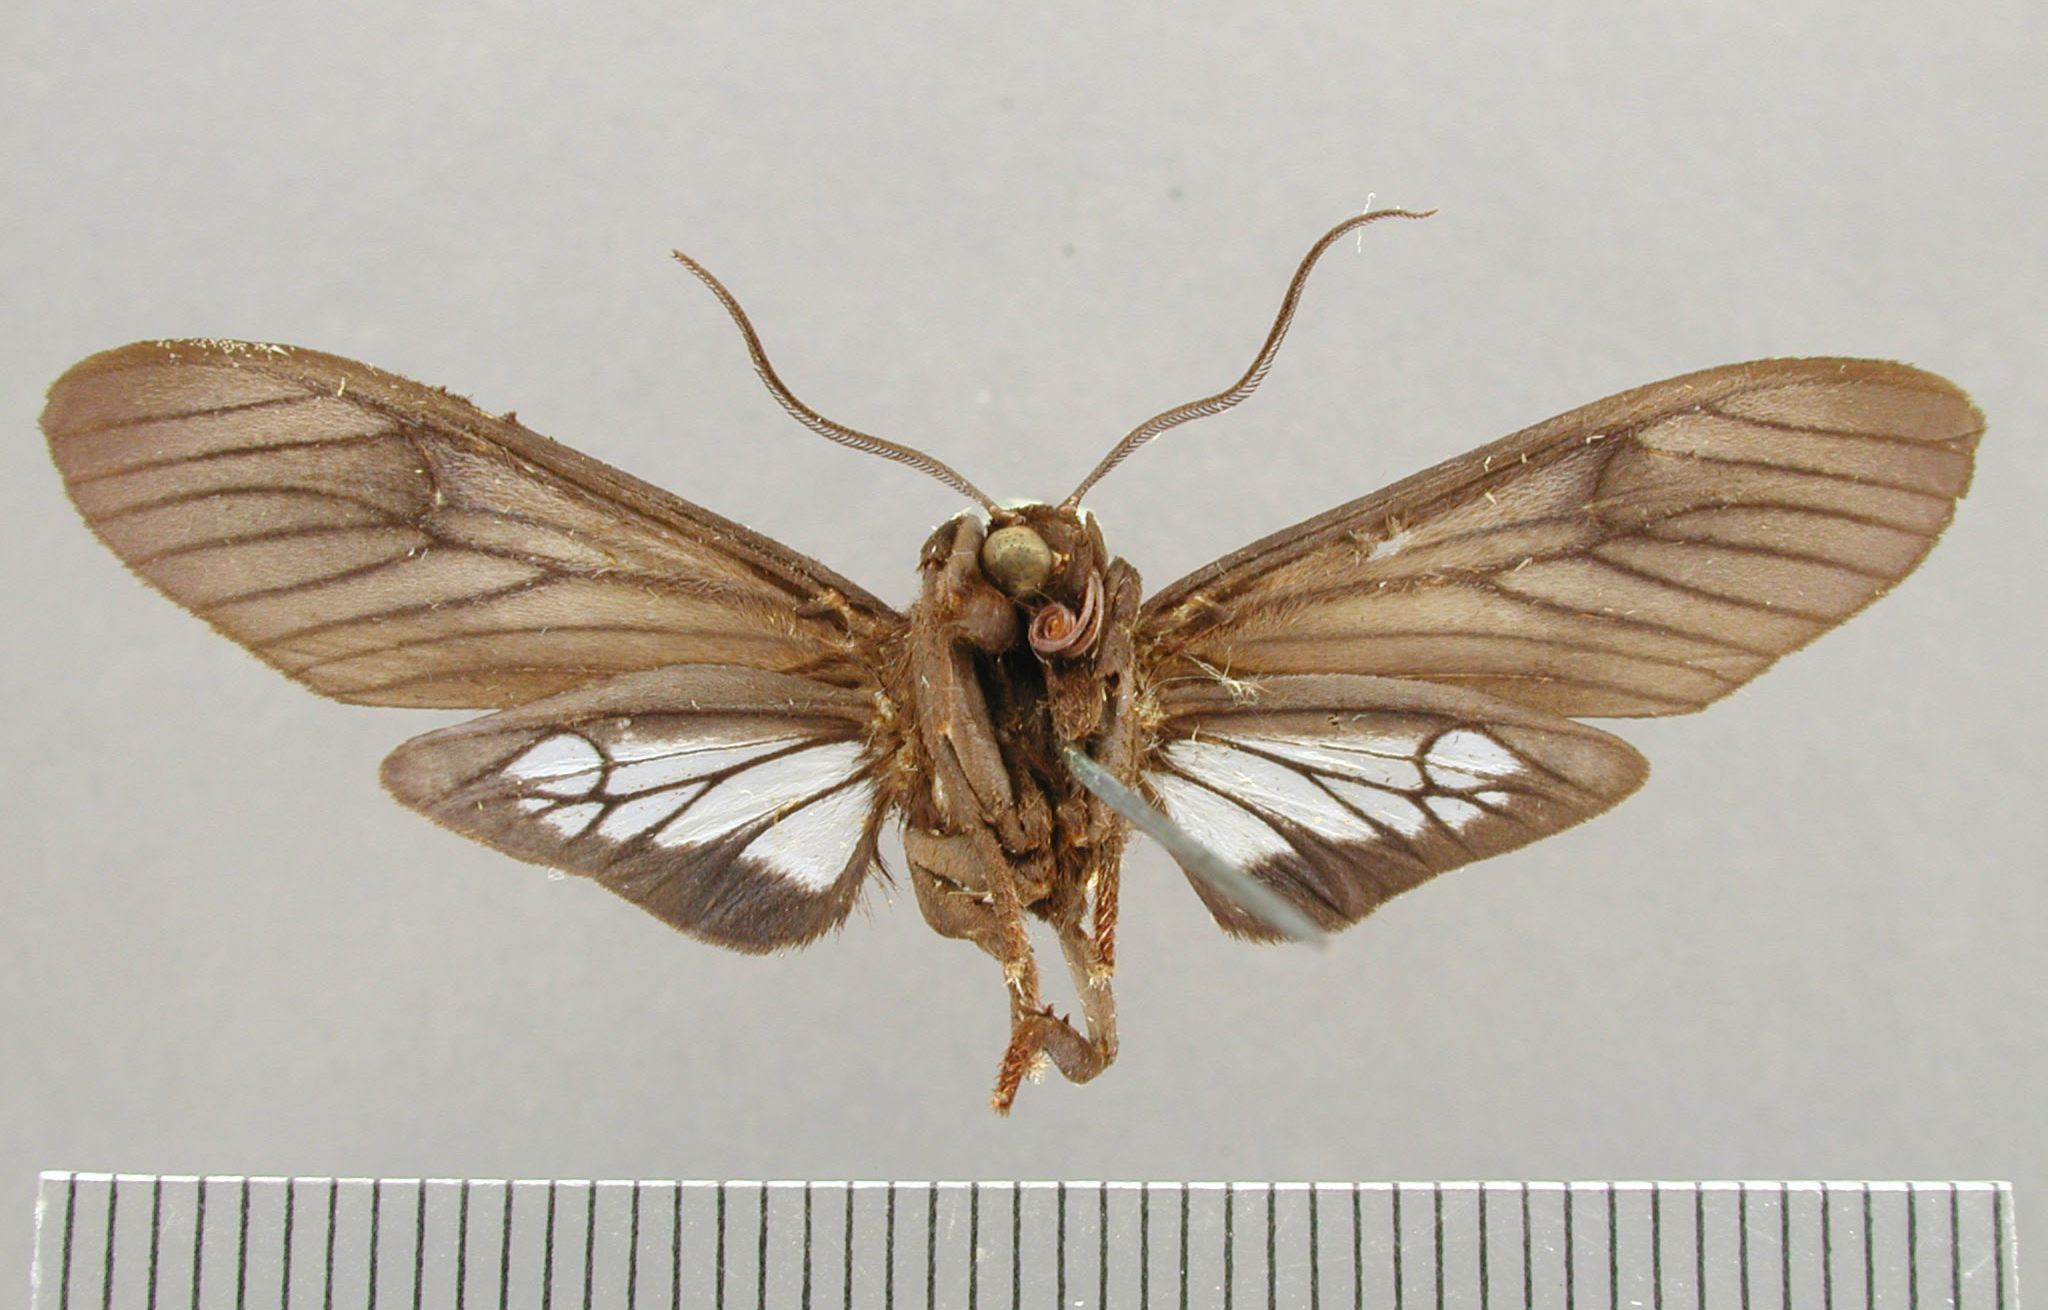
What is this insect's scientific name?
Baritius haemorrhoides
